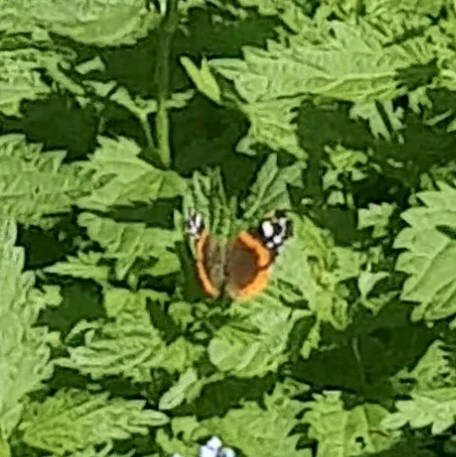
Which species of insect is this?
Vanessa atalanta
